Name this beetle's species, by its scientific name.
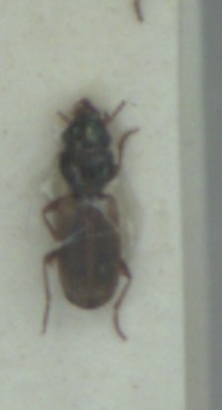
Bembidion laterale
